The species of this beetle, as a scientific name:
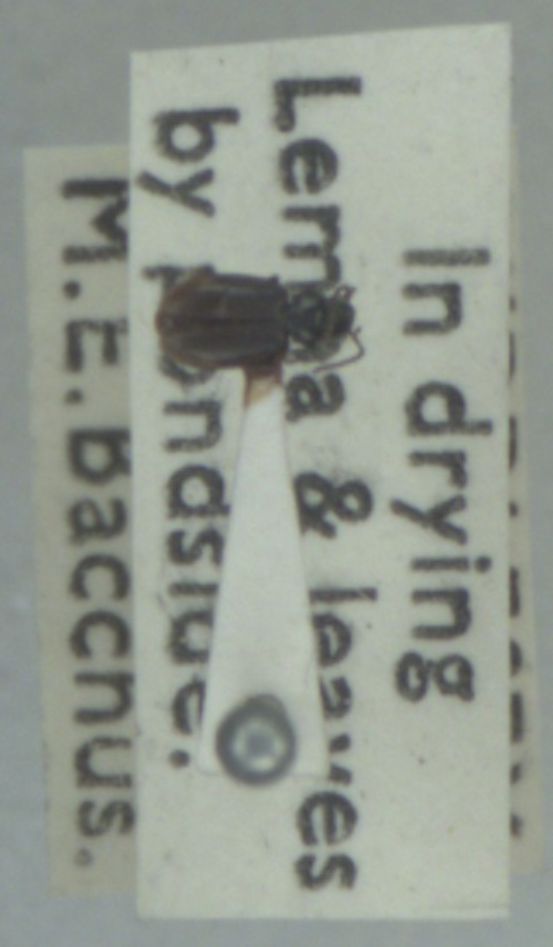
Bembidion clarkei
